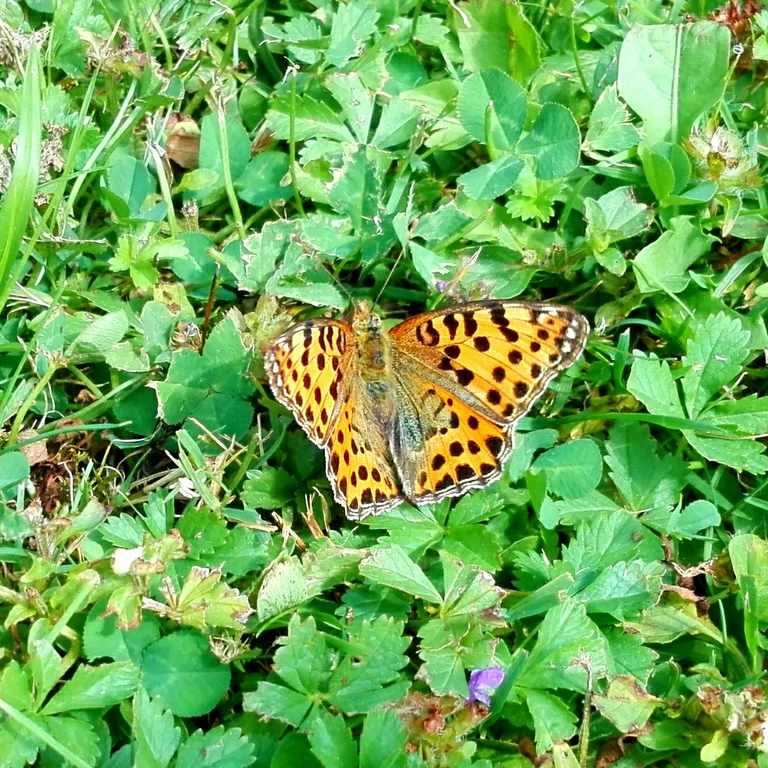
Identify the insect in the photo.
Issoria lathonia
